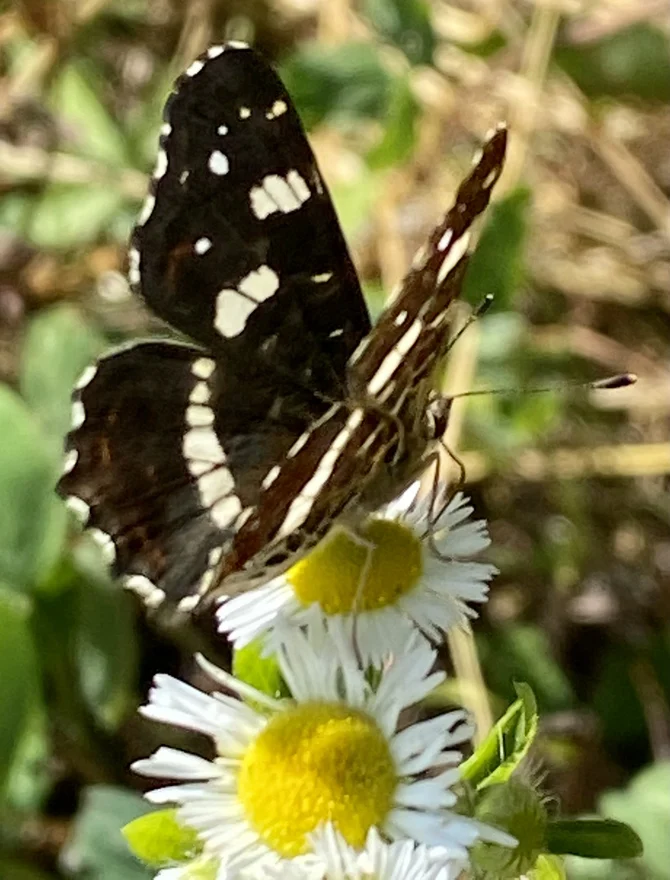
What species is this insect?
Araschnia levana
